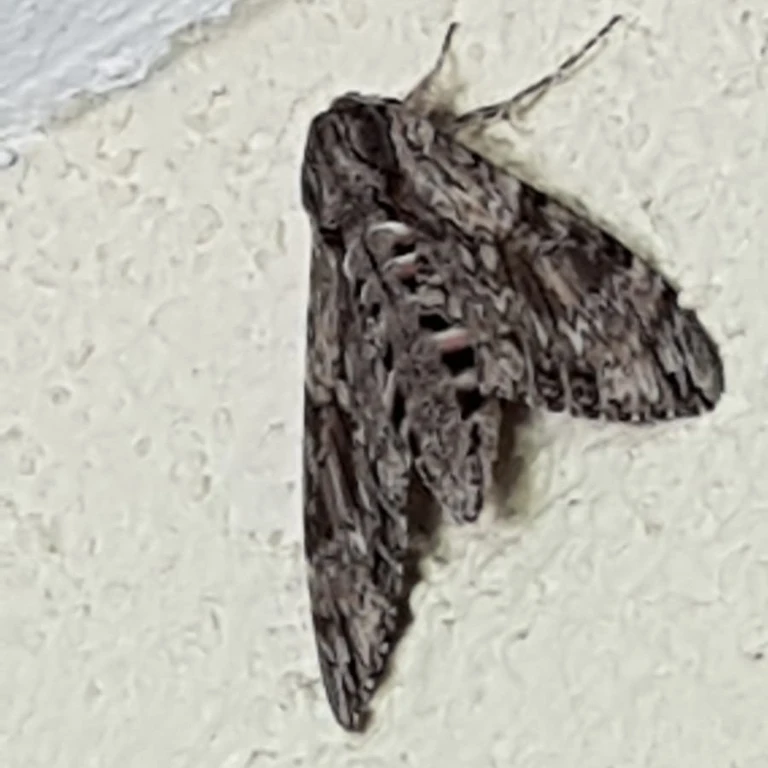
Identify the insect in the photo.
Agrius convolvuli
